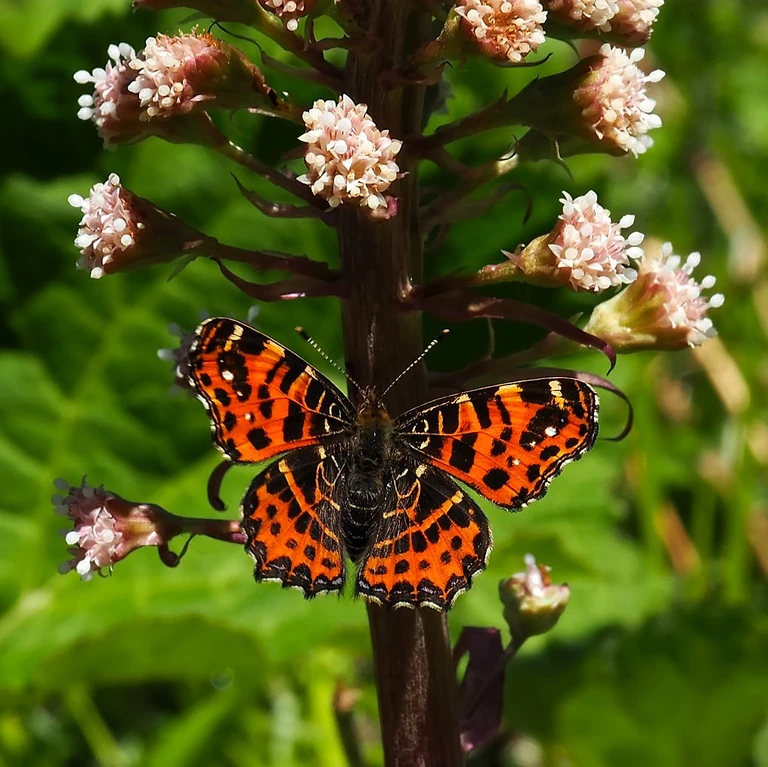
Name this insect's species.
Araschnia levana
